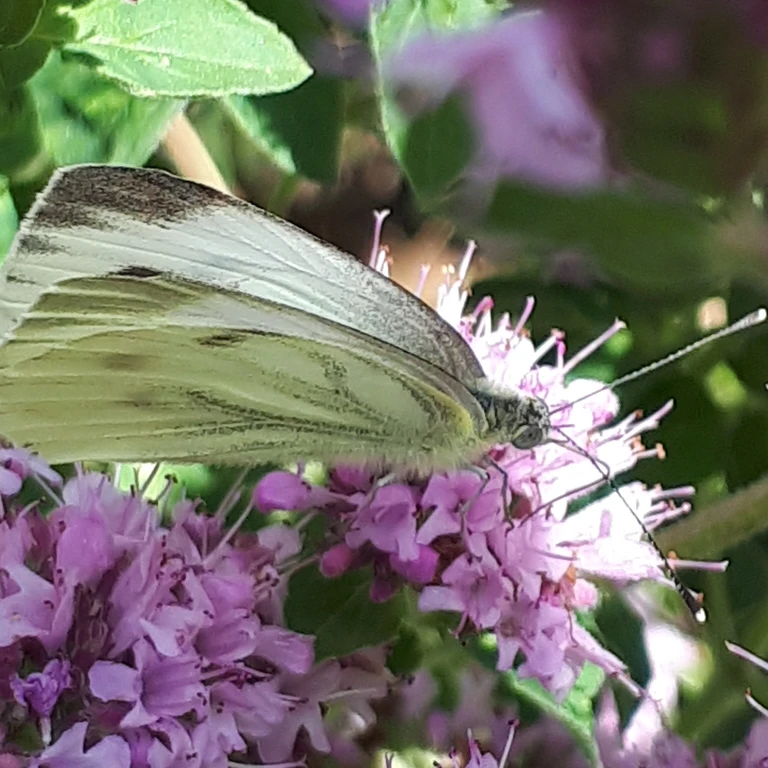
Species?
Pieris napi
